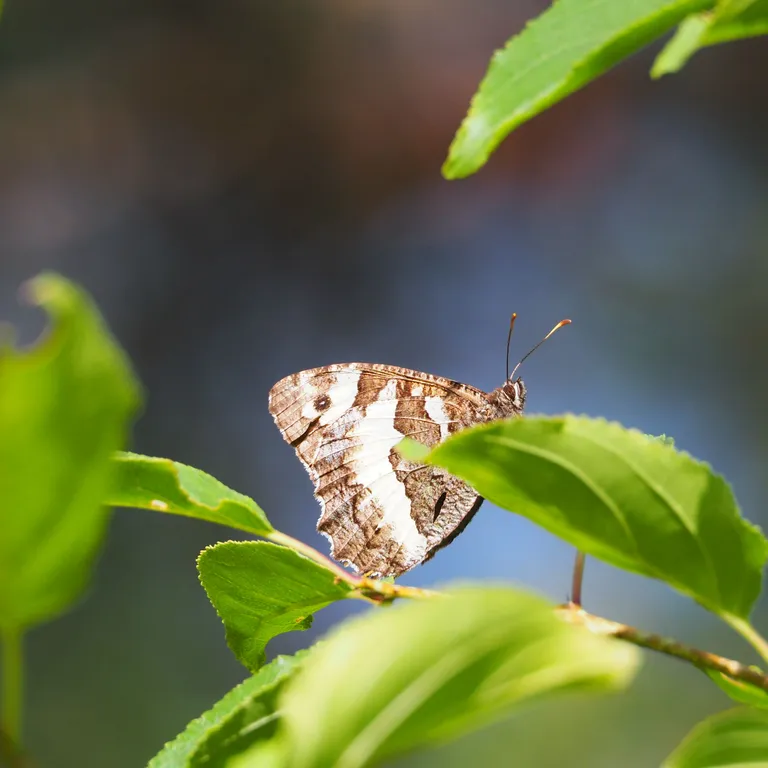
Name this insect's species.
Brintesia circe
